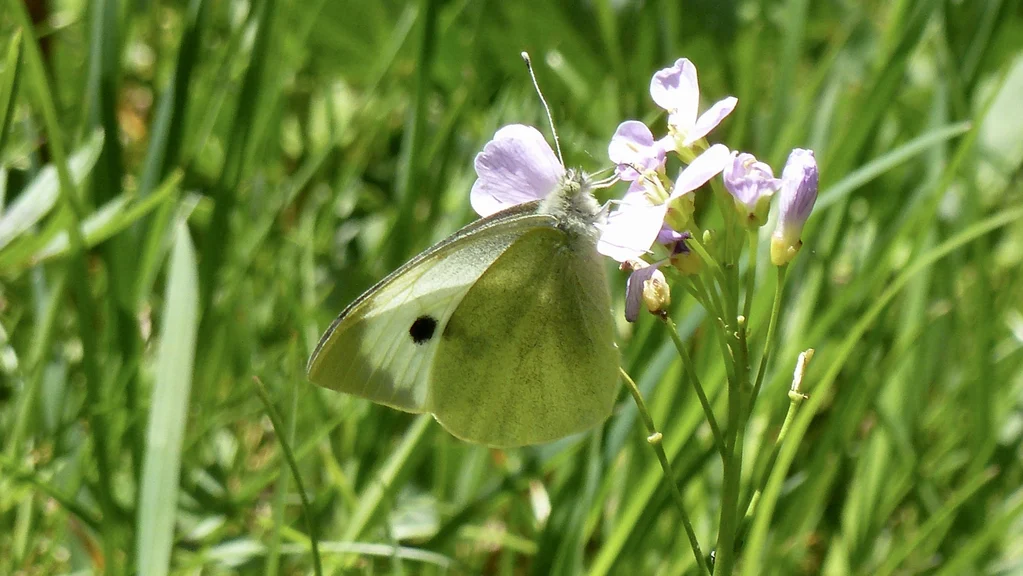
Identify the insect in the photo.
Pieris brassicae
